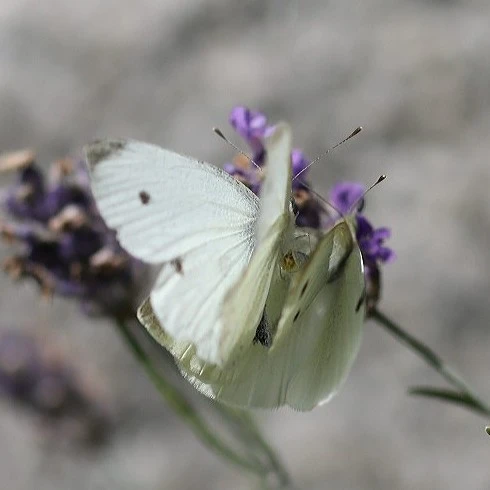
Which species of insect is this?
Pieris rapae
